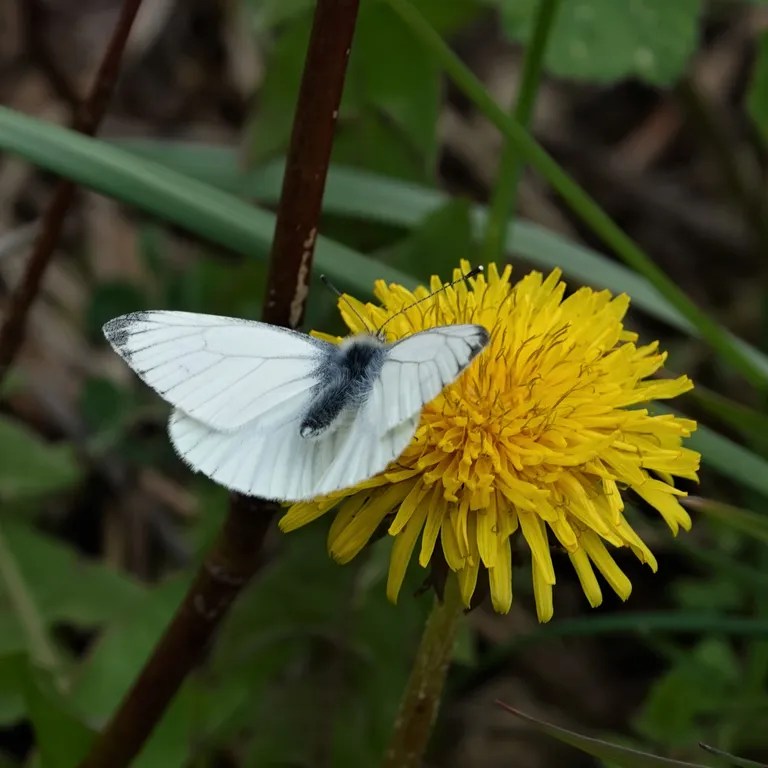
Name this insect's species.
Pieris napi
